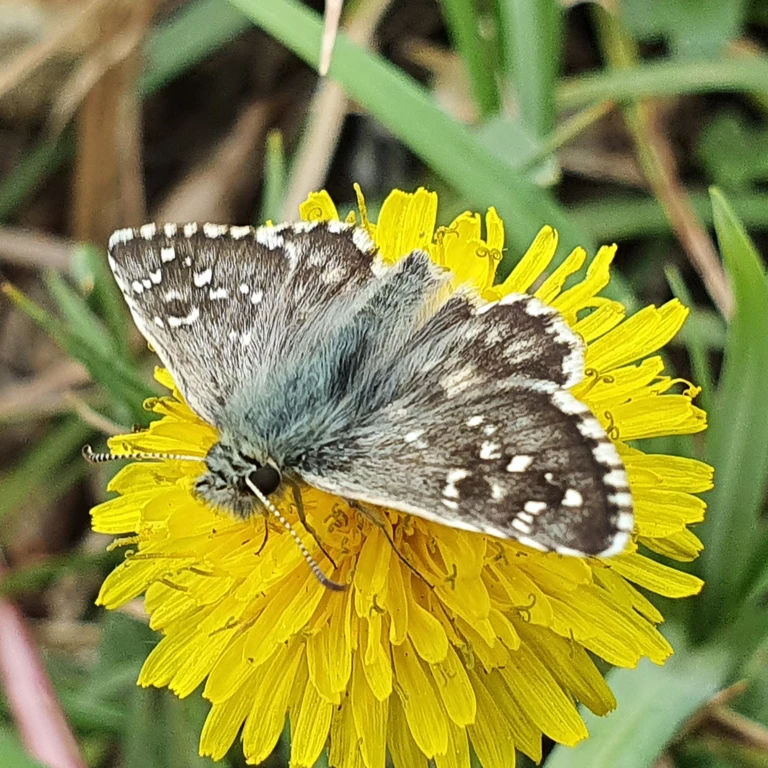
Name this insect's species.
Pyrgus armoricanus
